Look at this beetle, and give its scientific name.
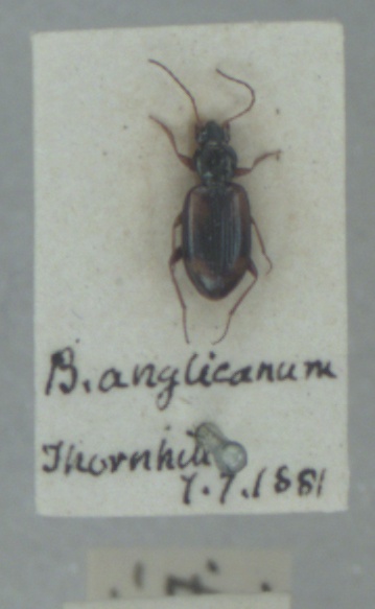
Bembidion bualei
